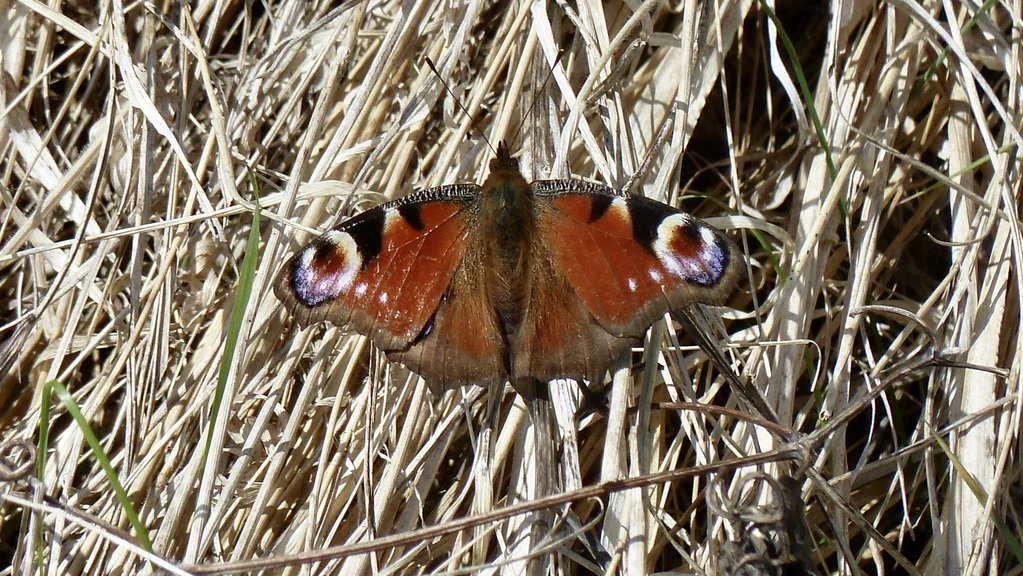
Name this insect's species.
Aglais io
